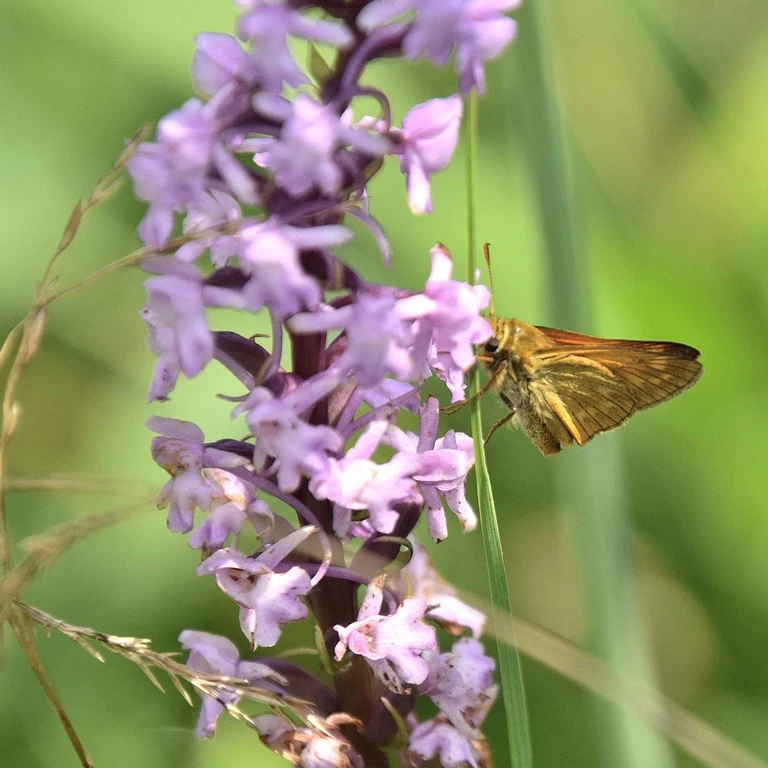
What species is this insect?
Ochlodes sylvanus (also Ochlodes venata)
